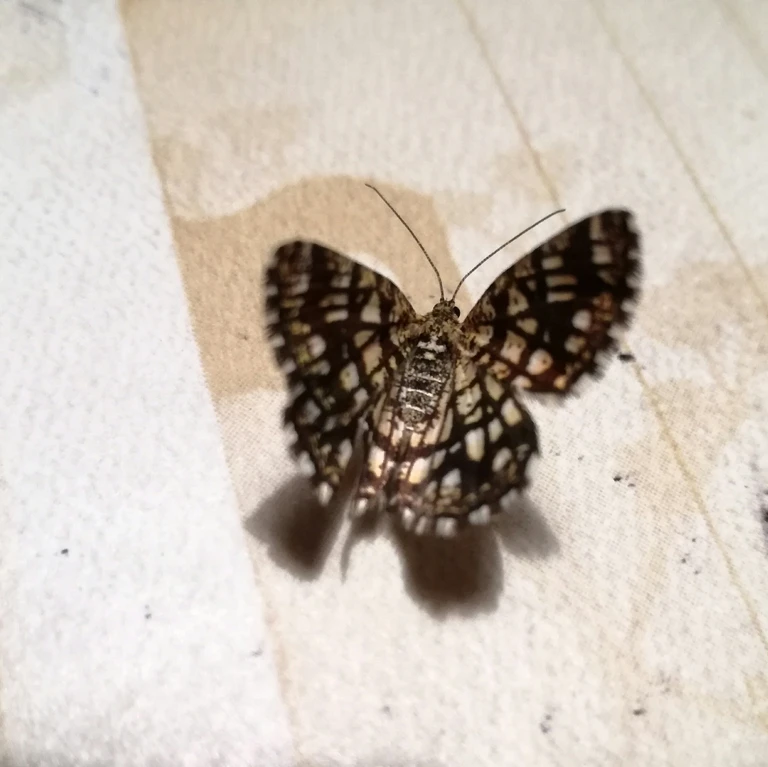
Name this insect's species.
Chiasmia clathrata
